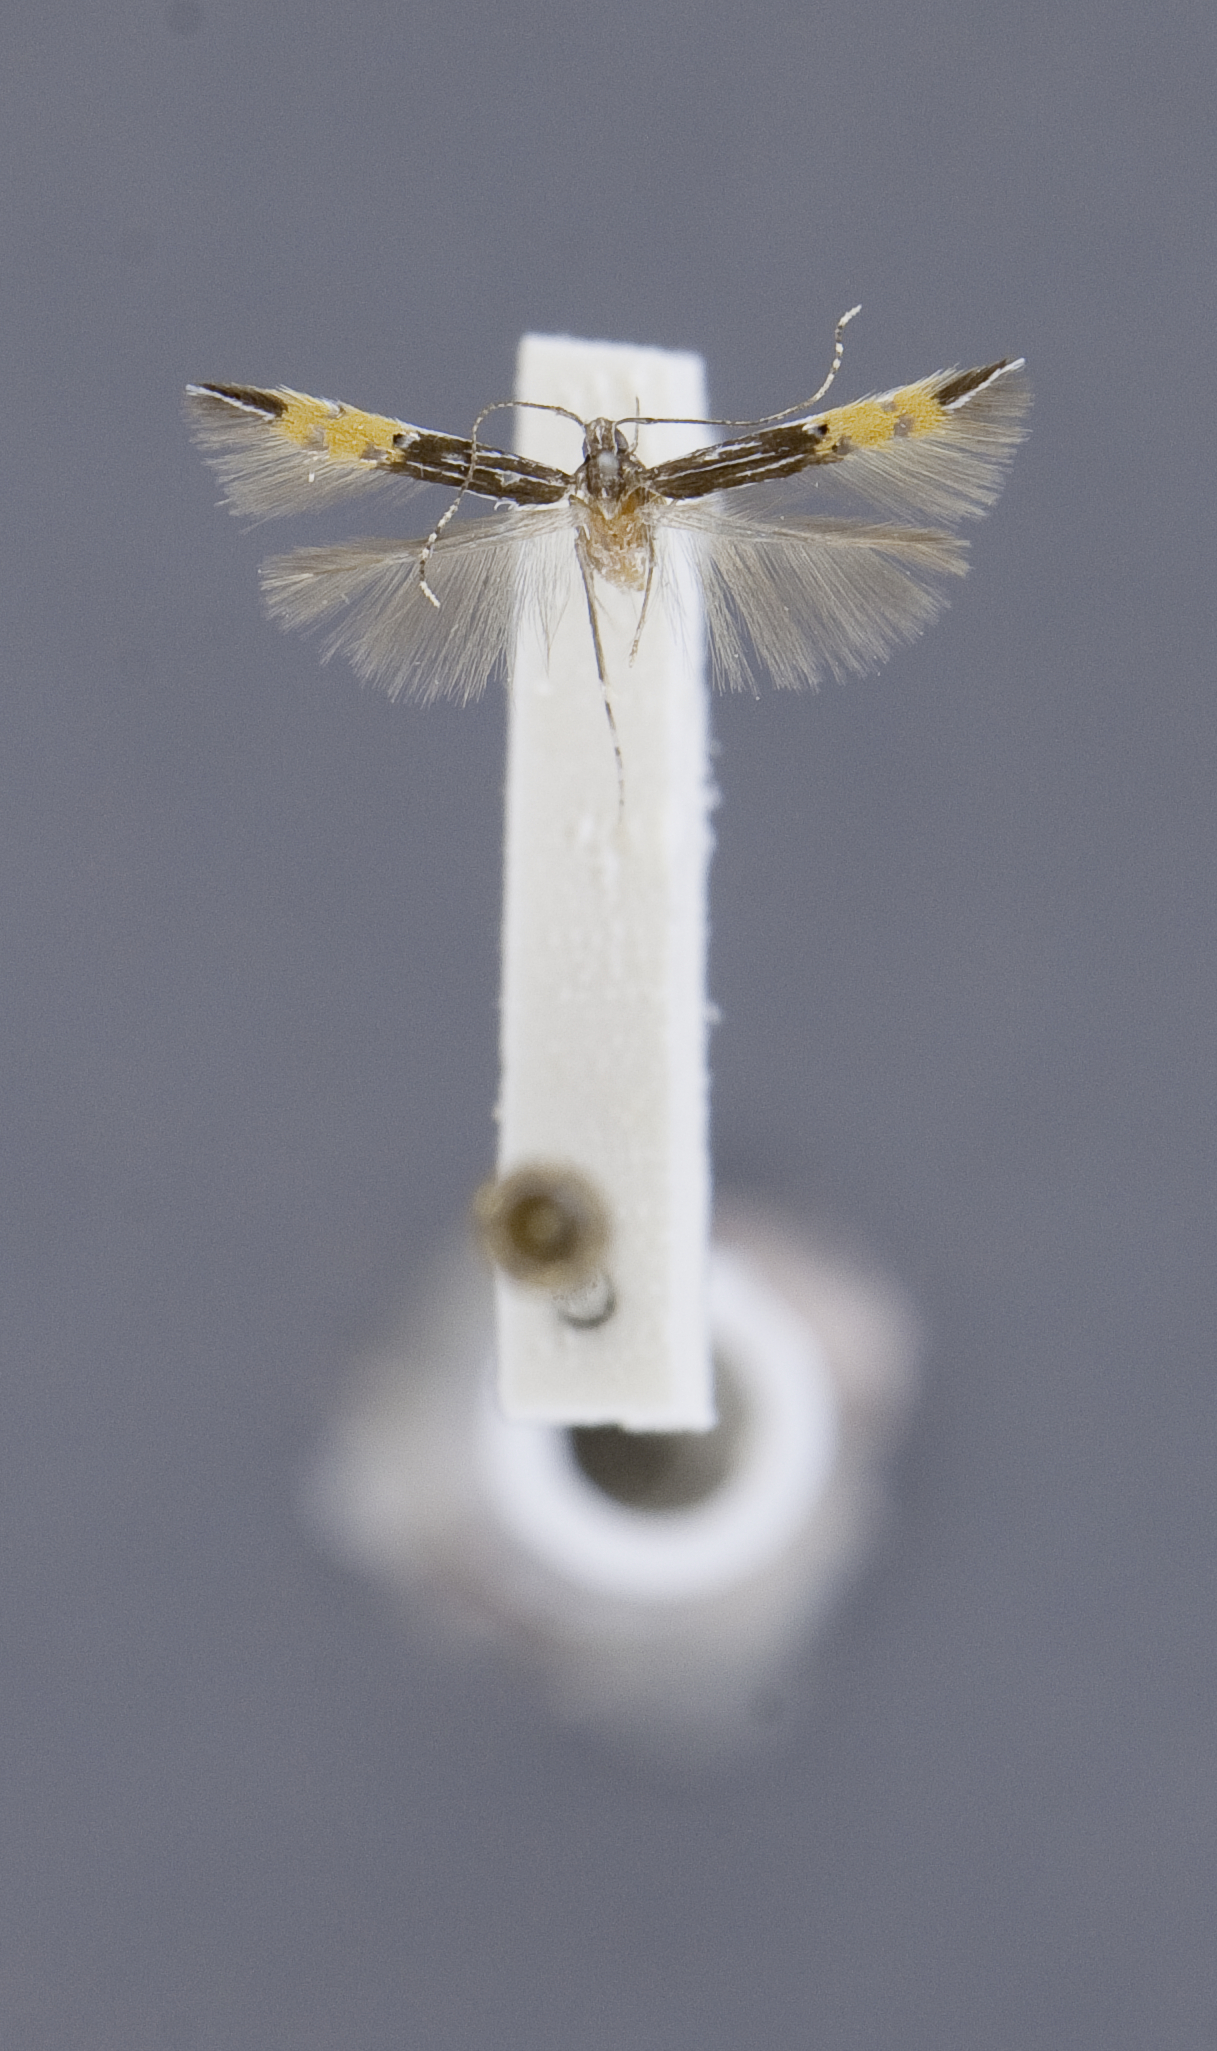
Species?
Cosmopterix chisosensis
